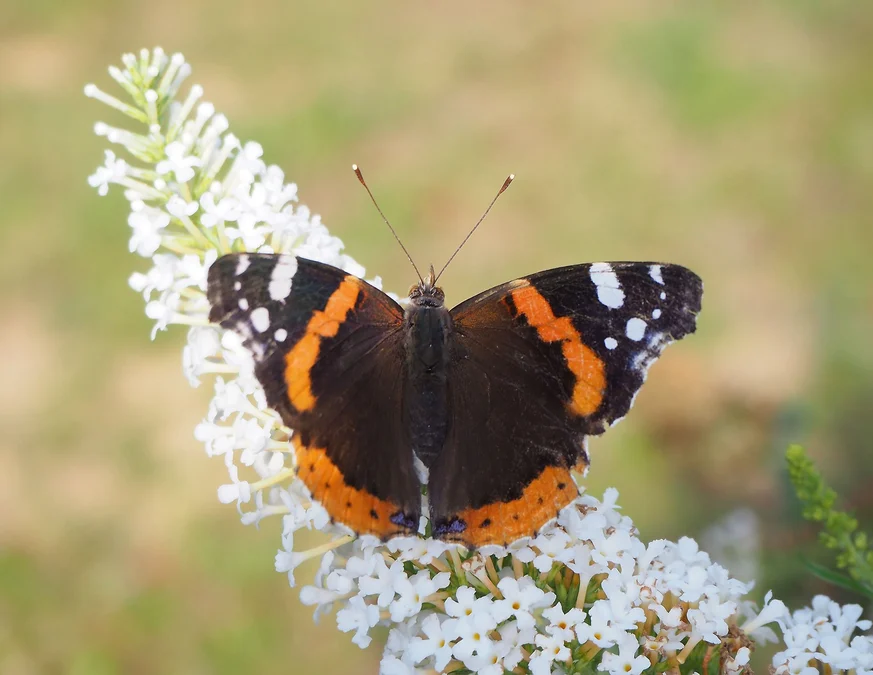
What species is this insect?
Vanessa atalanta
